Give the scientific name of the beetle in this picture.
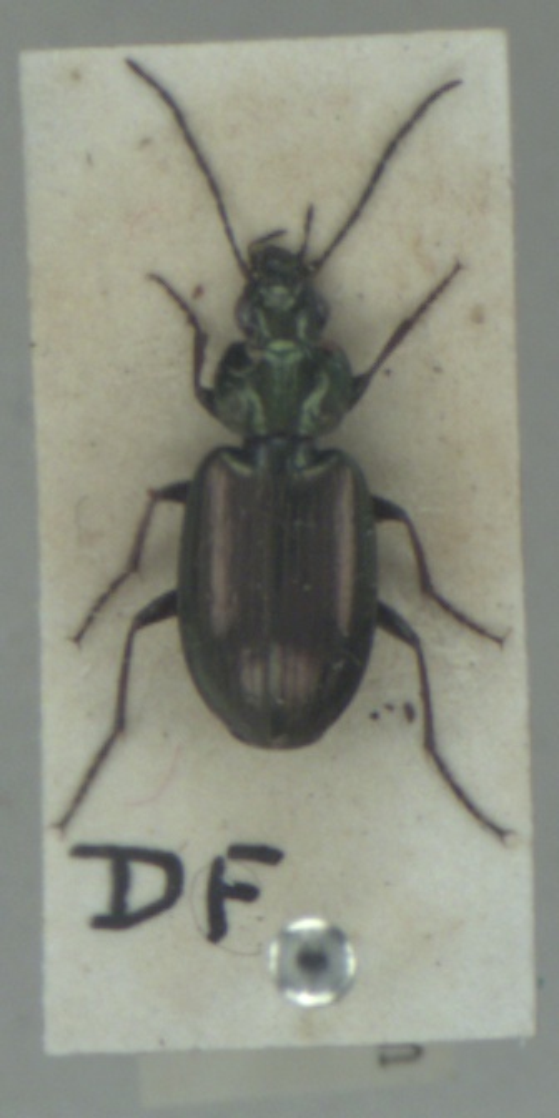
Agonum muelleri
